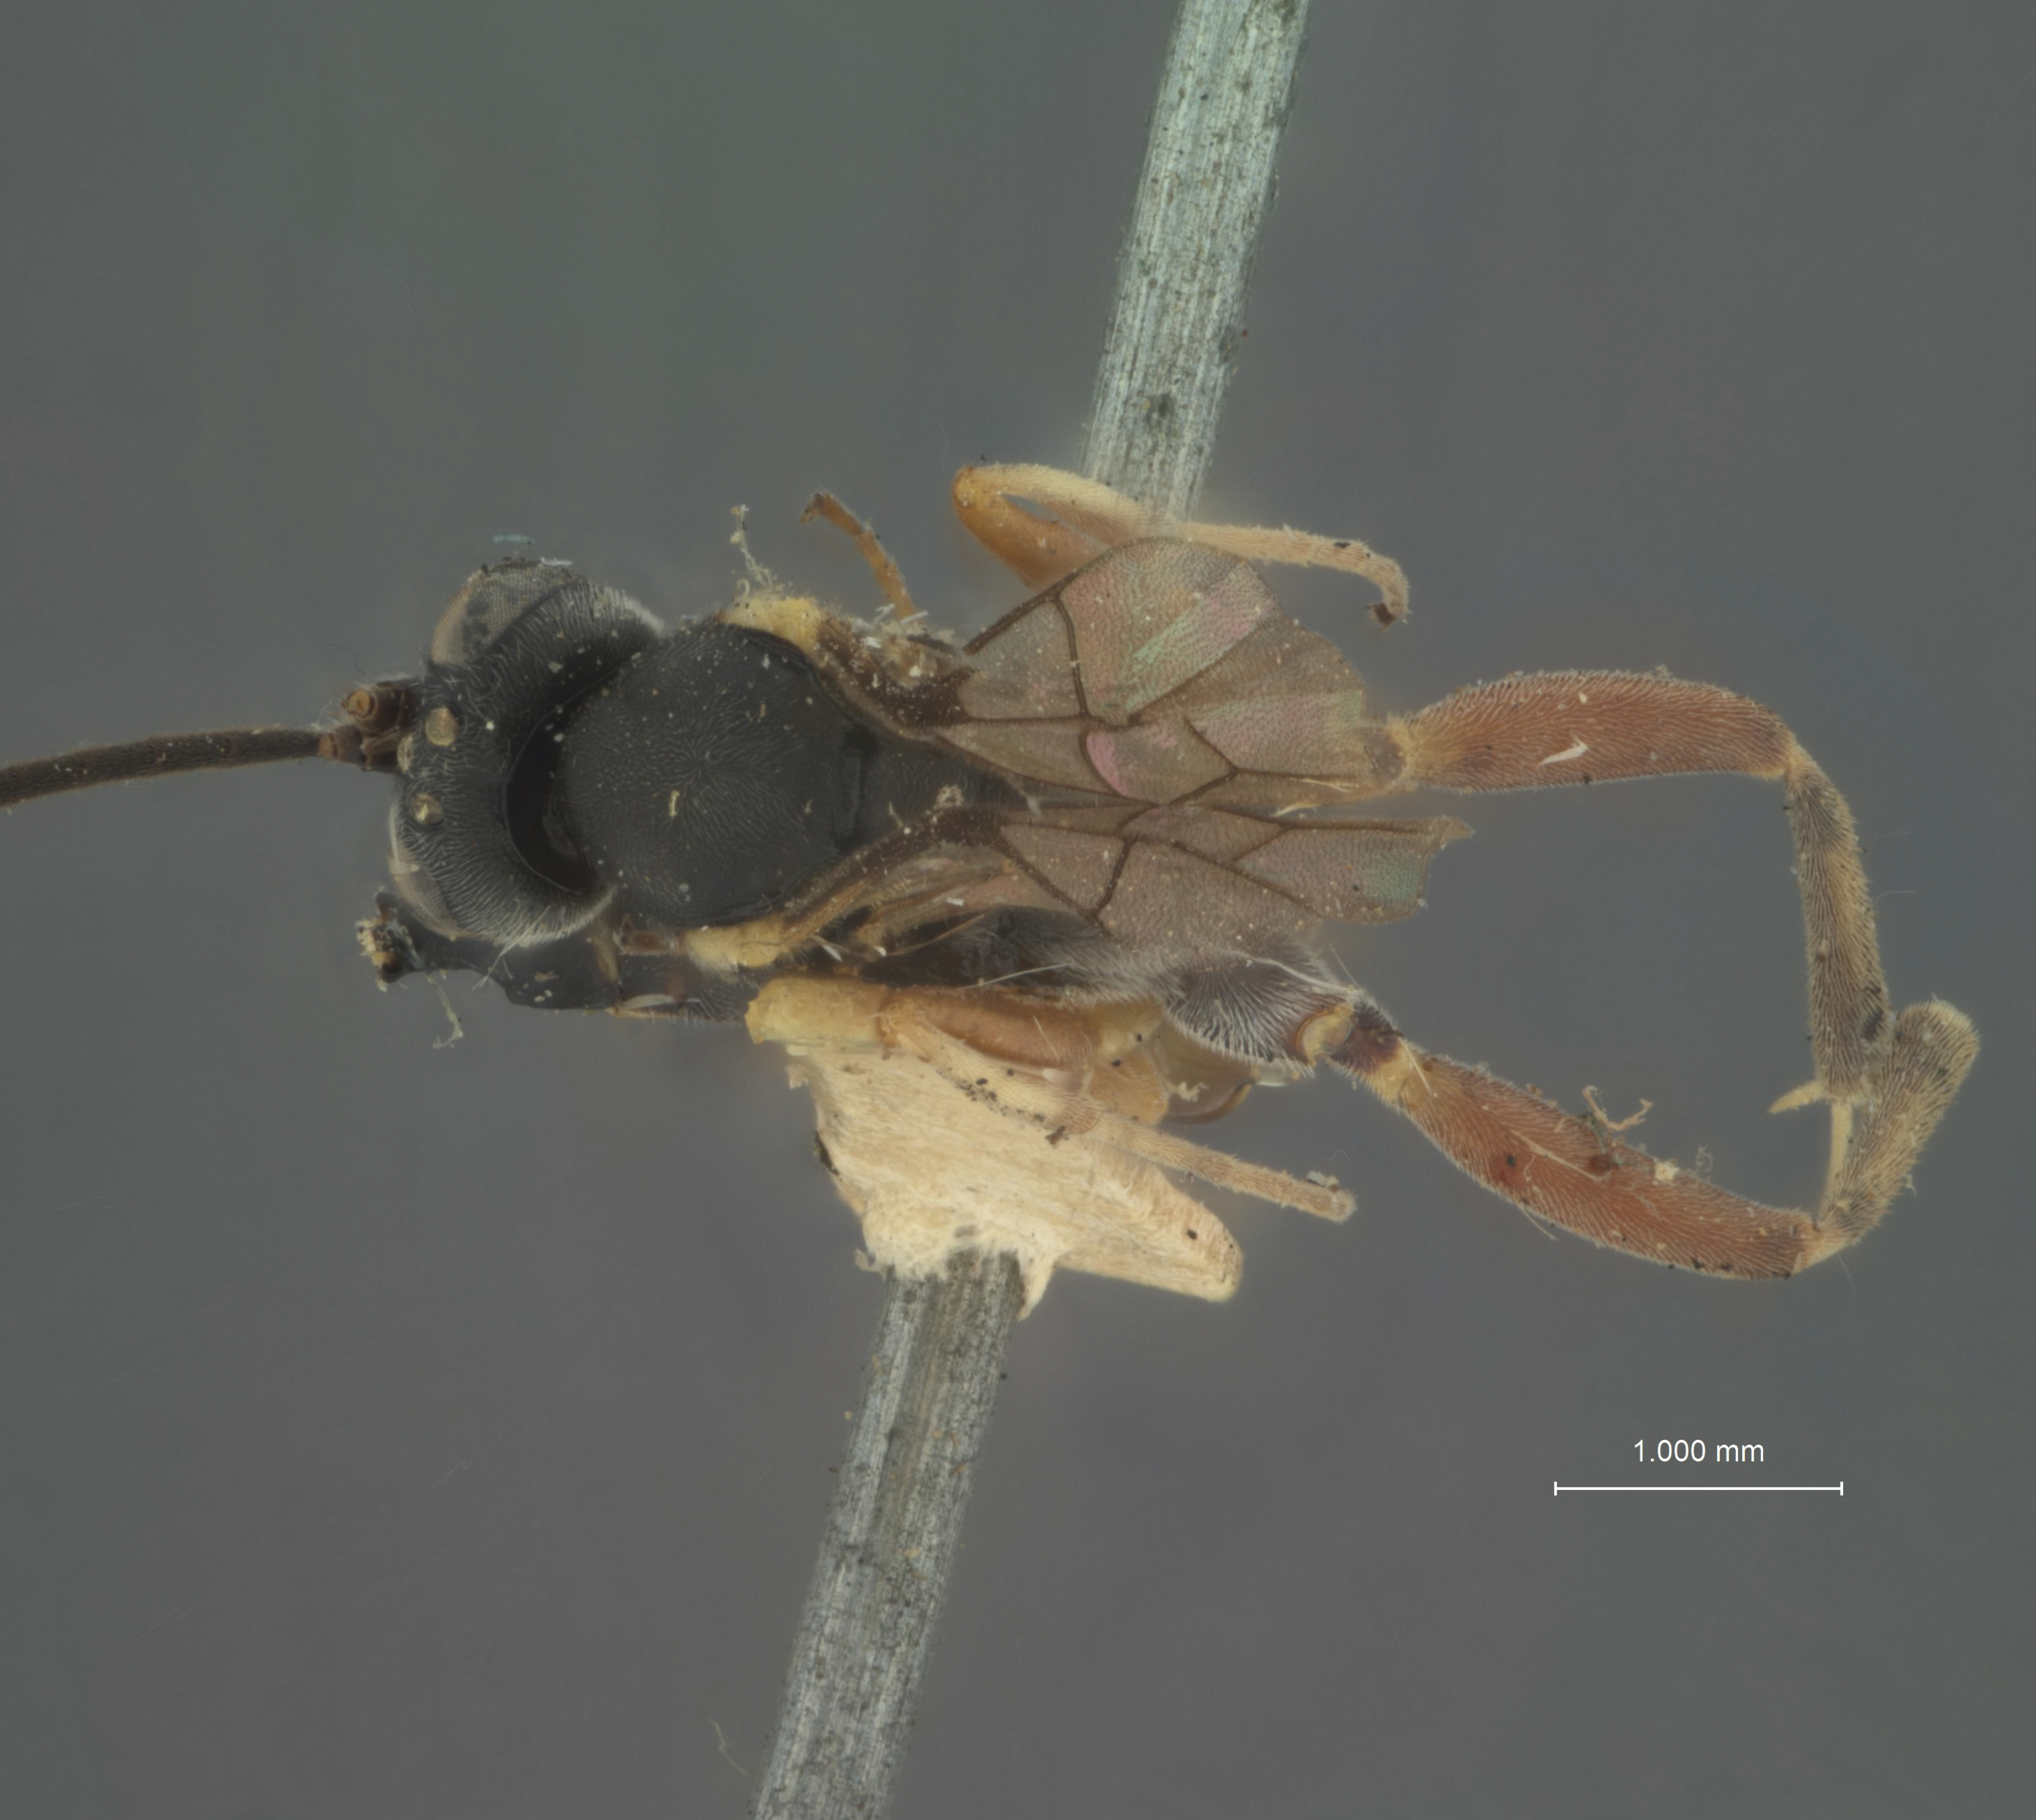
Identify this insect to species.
Limneria heliae
